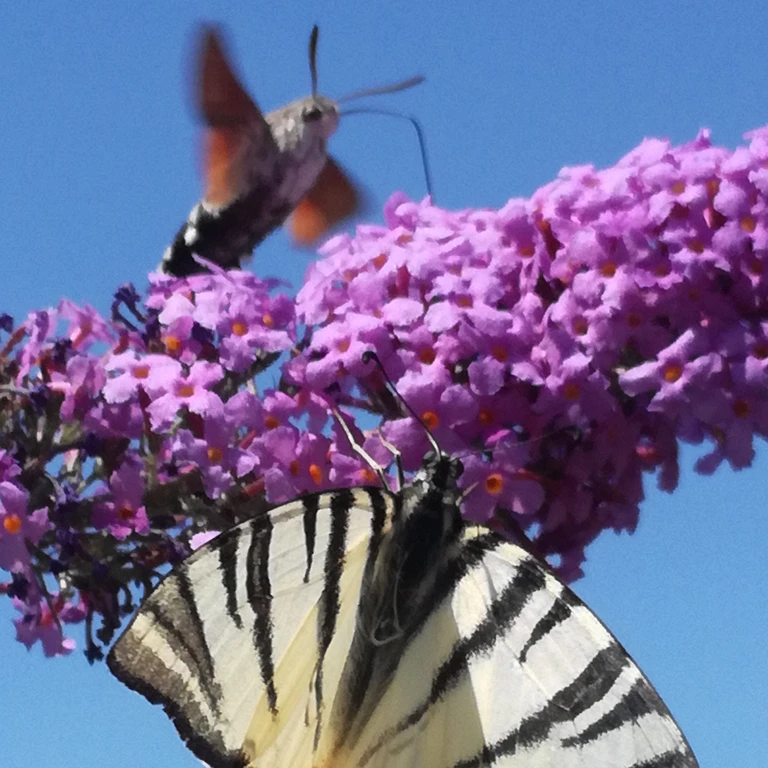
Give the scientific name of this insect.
Macroglossum stellatarum
